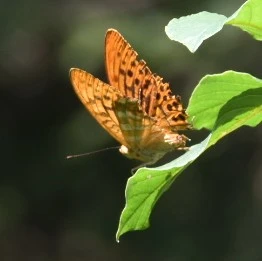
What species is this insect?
Argynnis paphia
